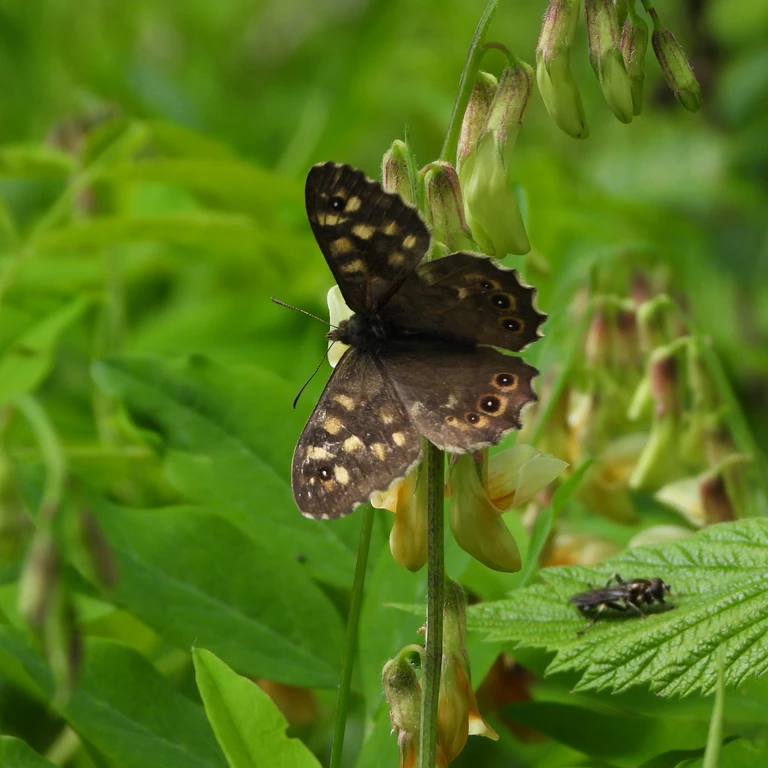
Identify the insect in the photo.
Pararge aegeria
